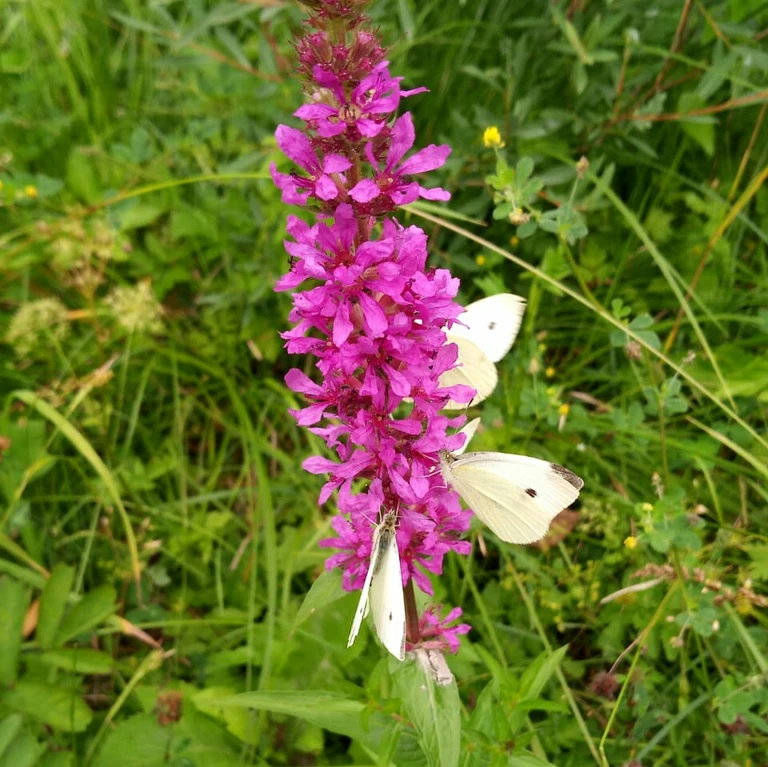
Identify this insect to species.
Pieris rapae
